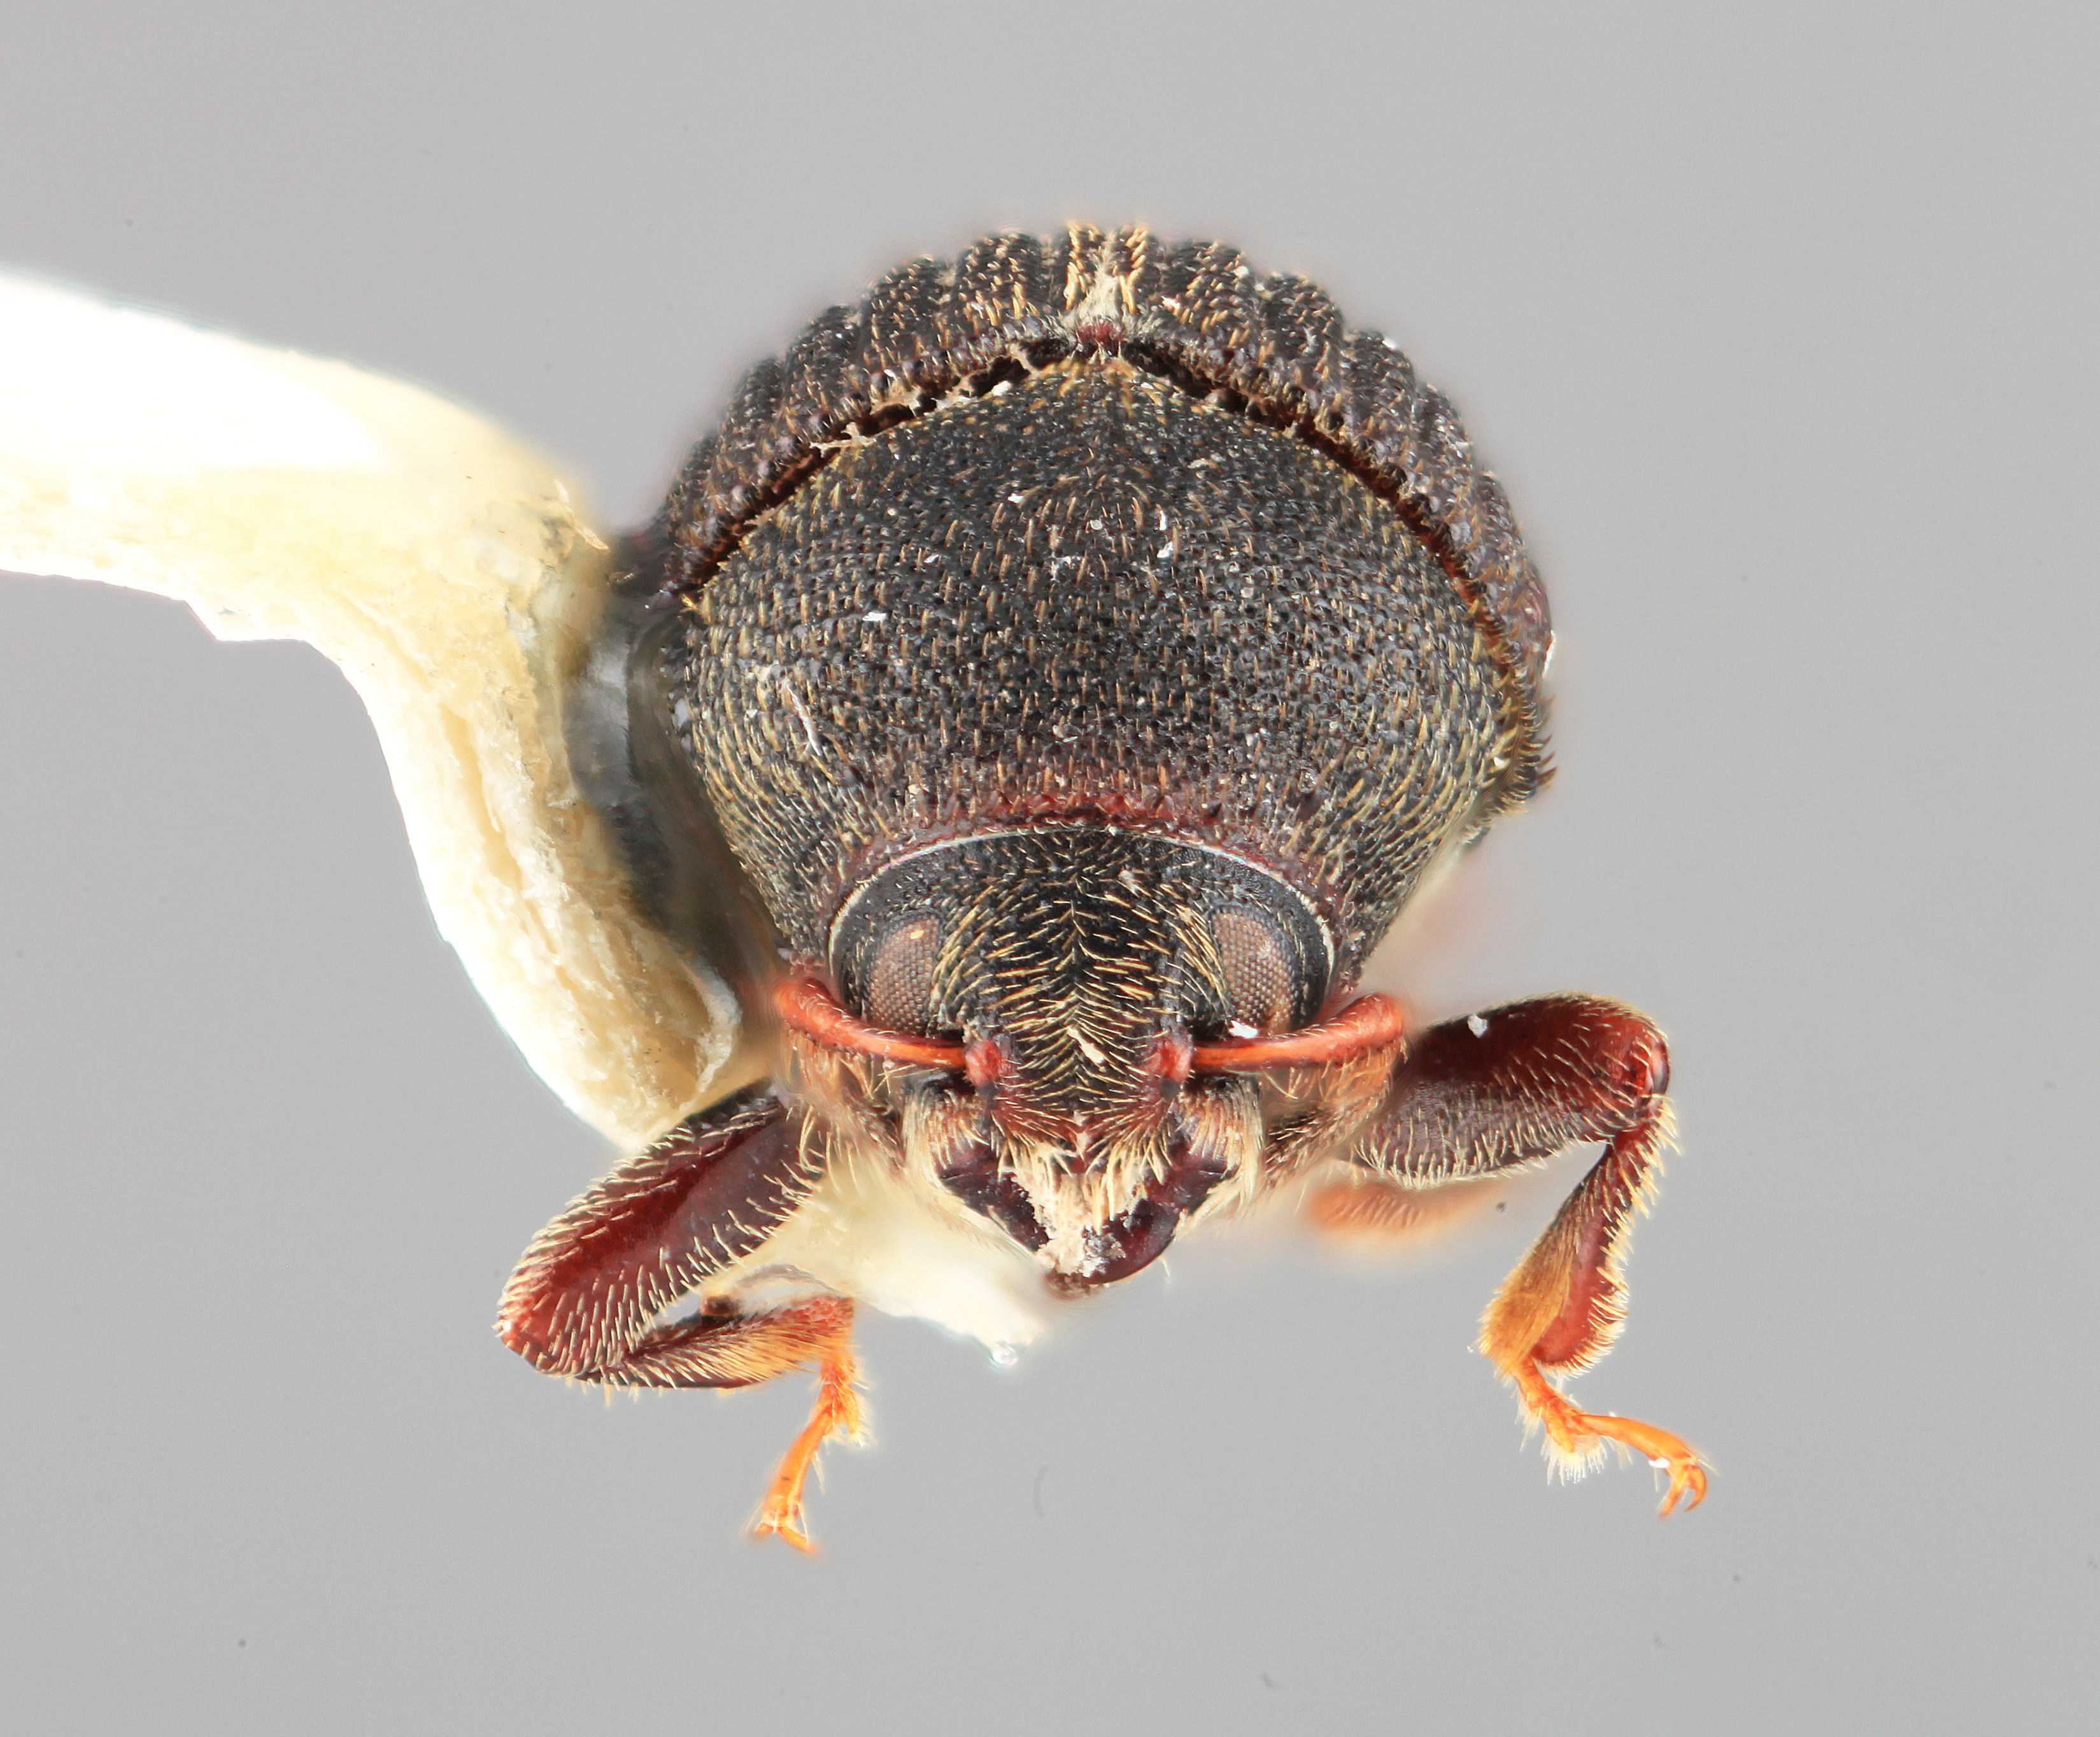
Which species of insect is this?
Phloeotribus furvus
